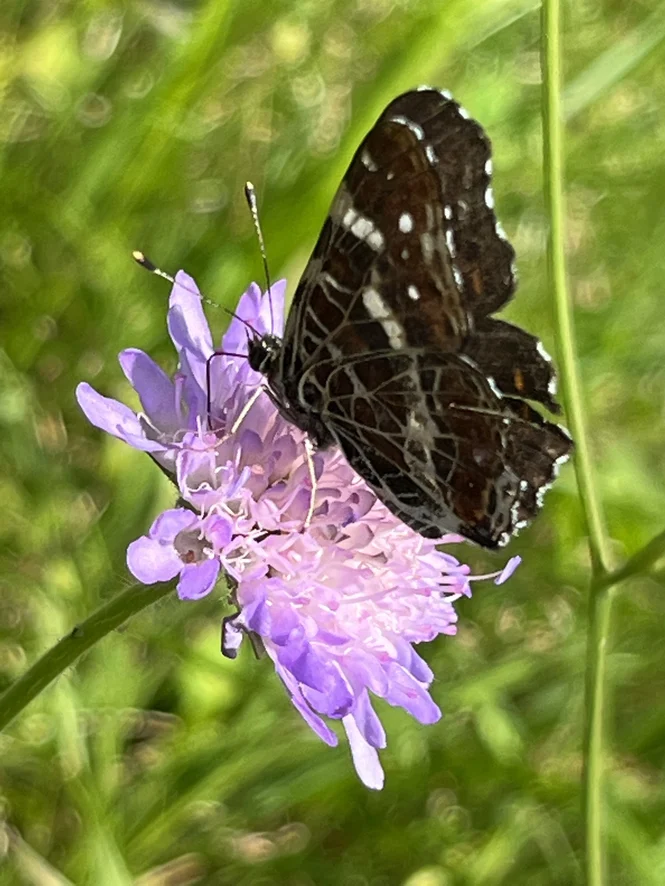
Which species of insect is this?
Araschnia levana
